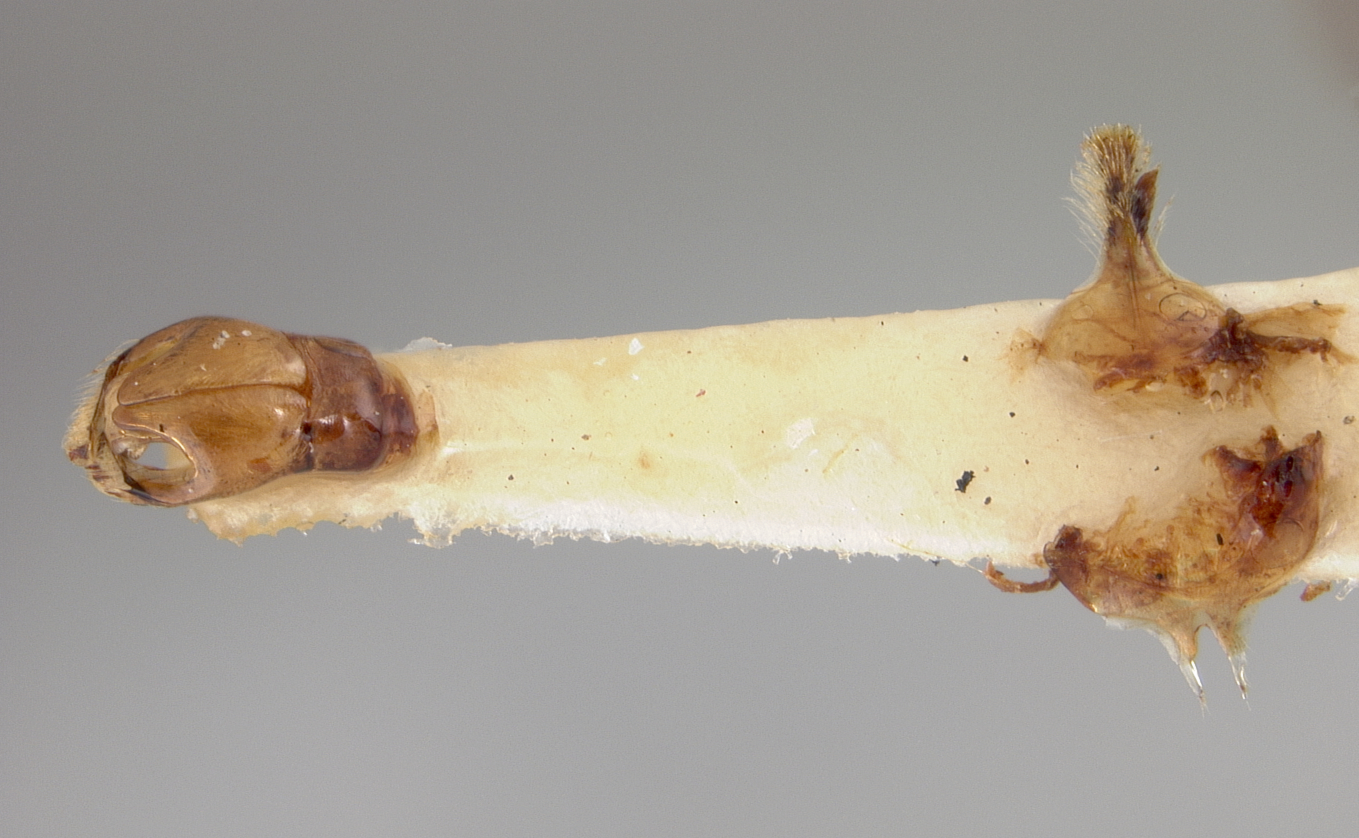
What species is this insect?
Andrena trevoris
